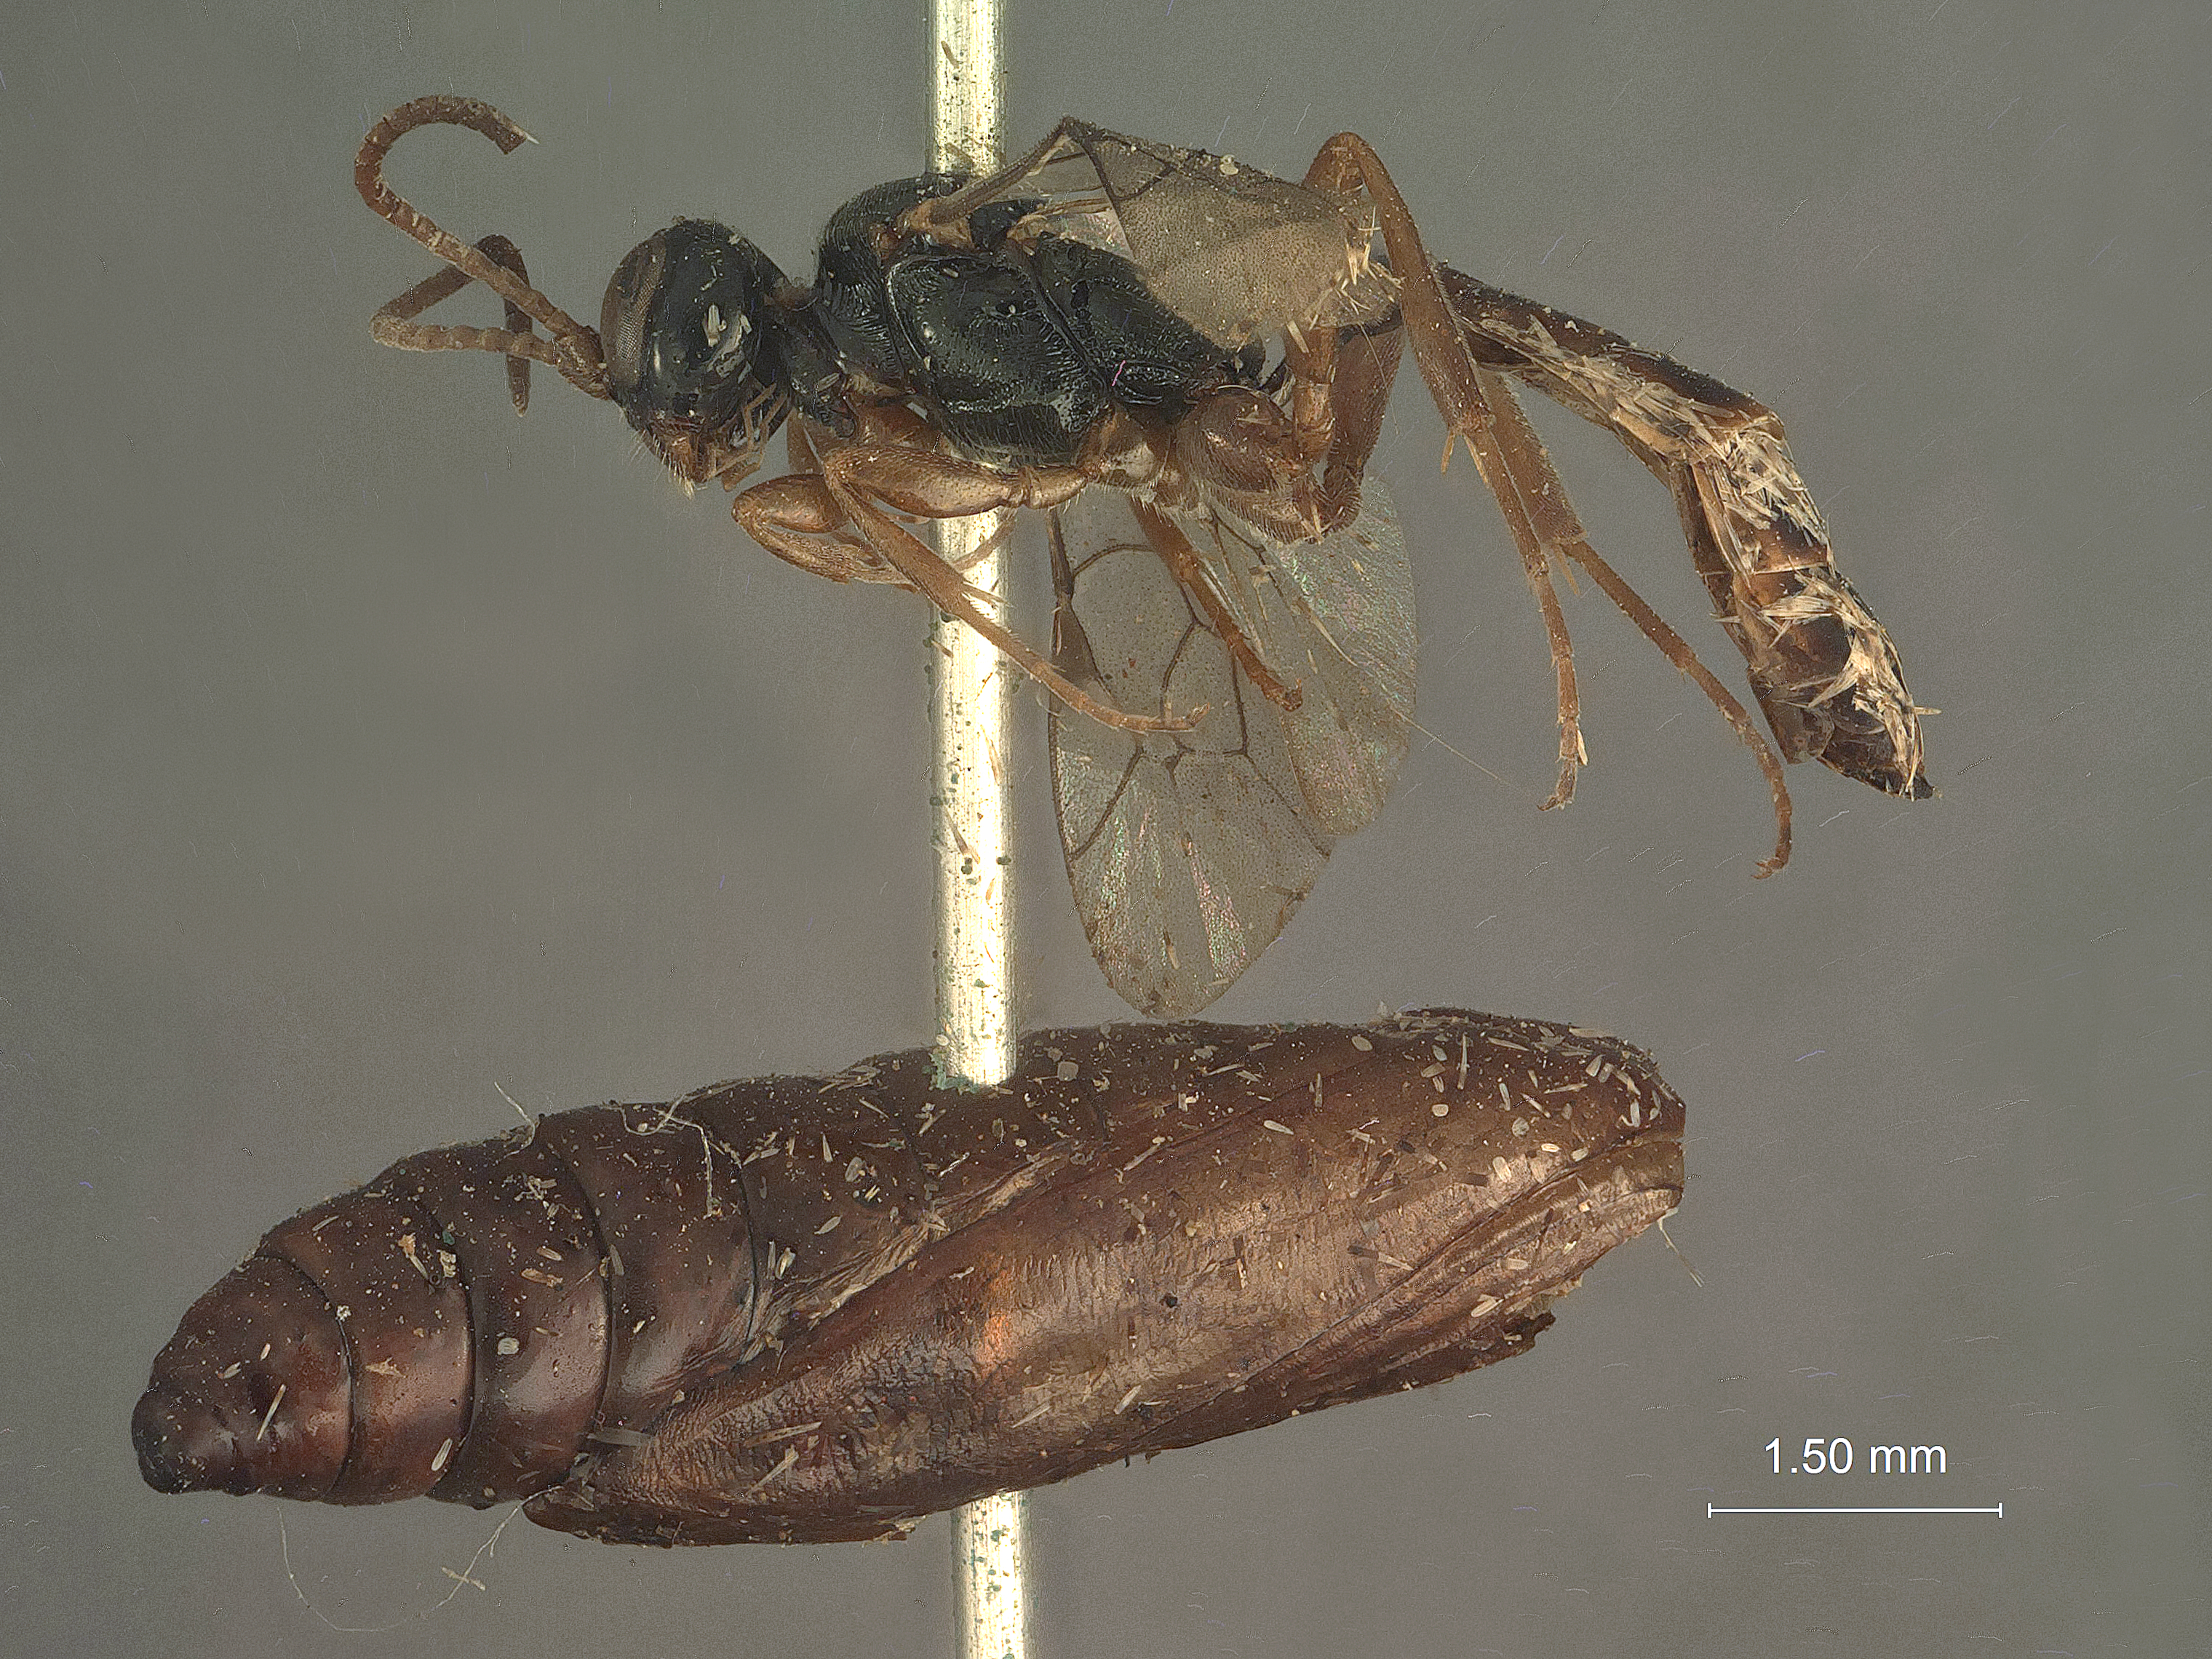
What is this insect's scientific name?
Phaeogenes gelechiae
